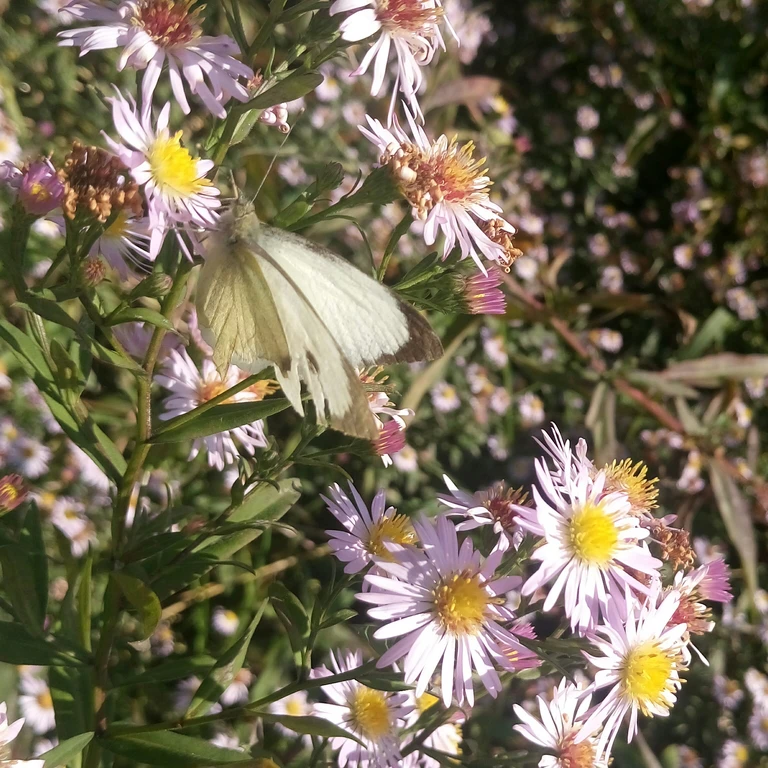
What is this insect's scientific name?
Pieris brassicae
